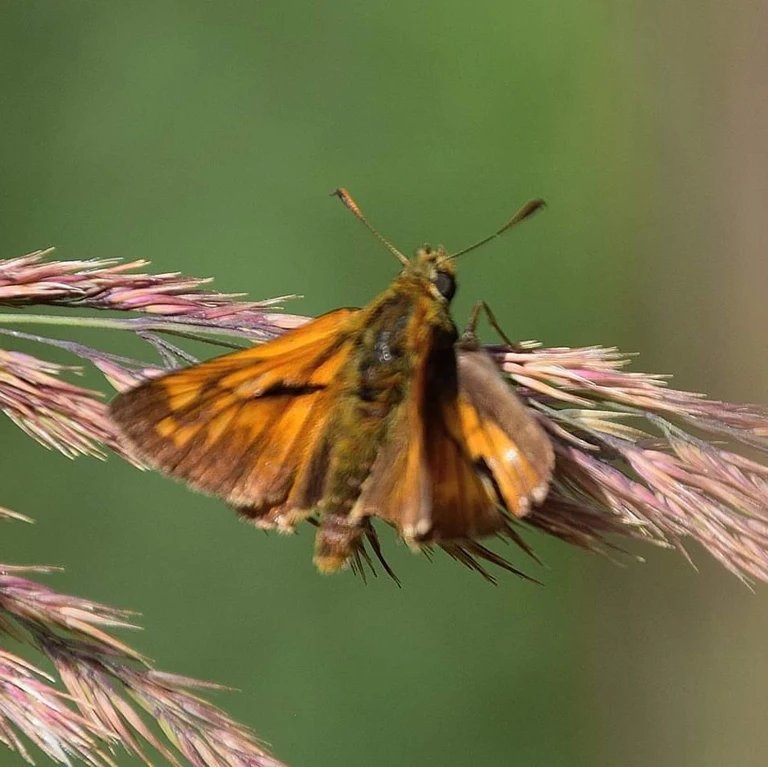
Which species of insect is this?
Ochlodes sylvanus (also Ochlodes venata)
